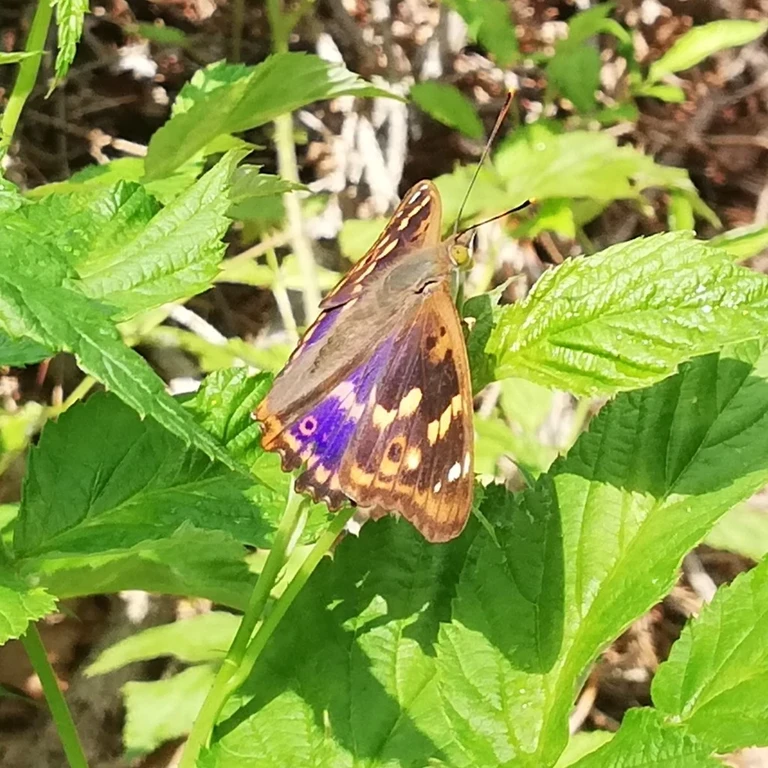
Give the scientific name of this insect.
Apatura ilia
